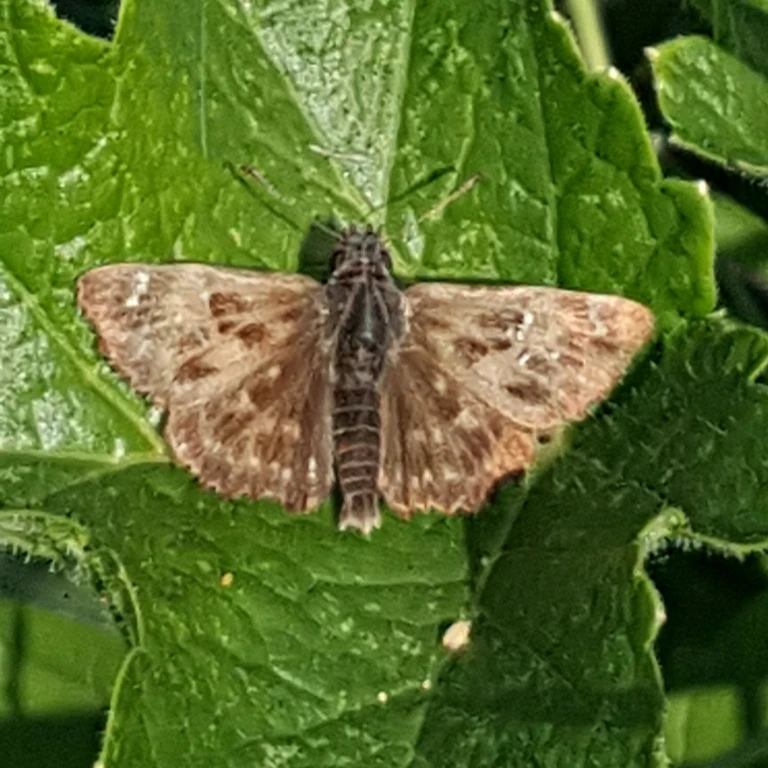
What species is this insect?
Carcharodus alceae
